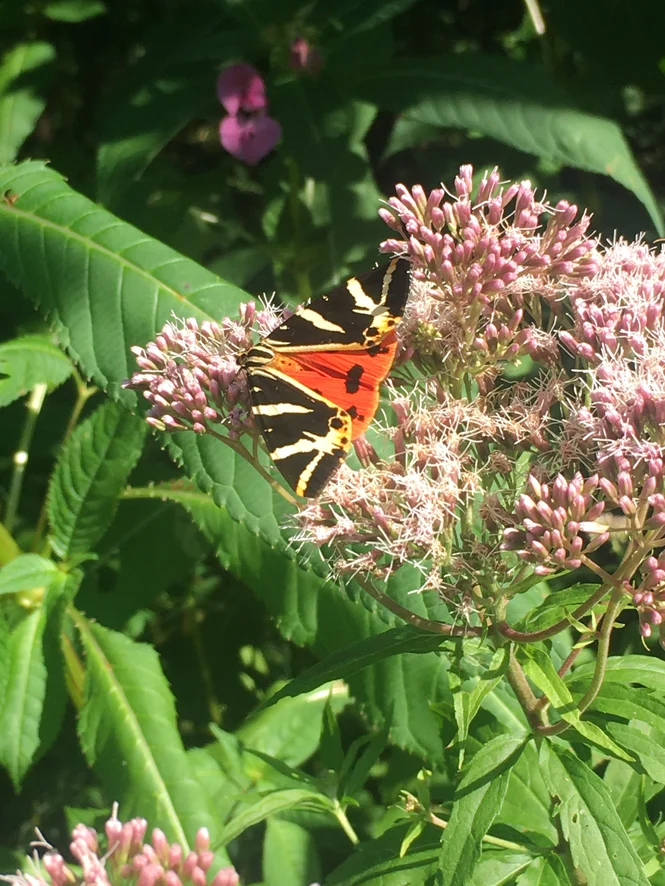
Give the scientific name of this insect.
Euplagia quadripunctaria
